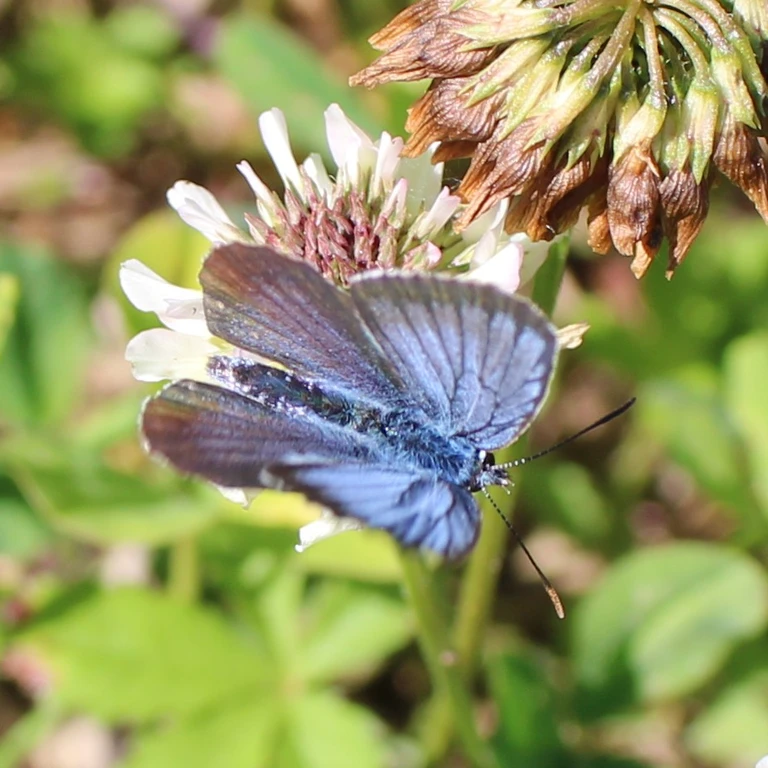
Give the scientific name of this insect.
Plebejus argus
